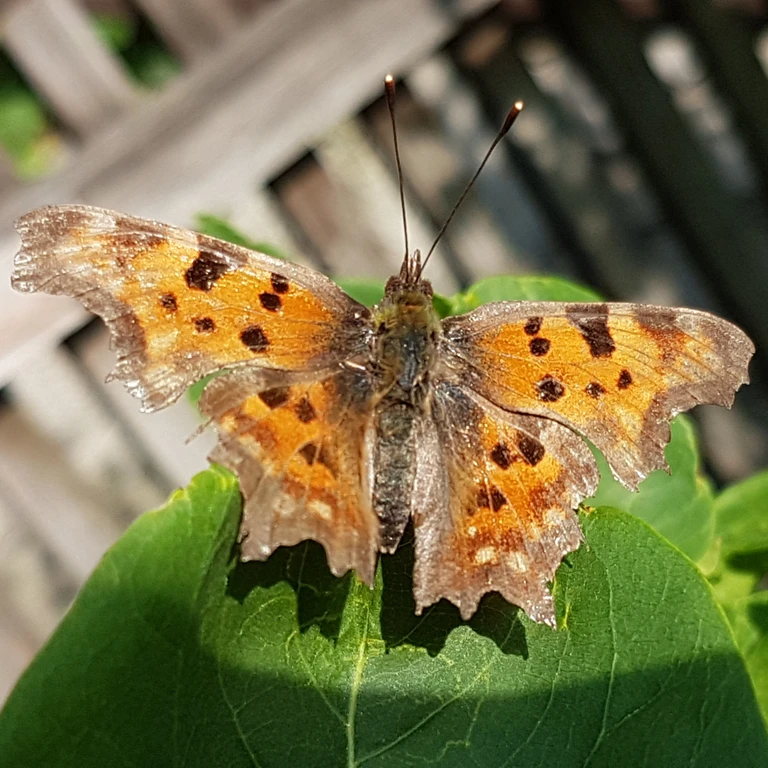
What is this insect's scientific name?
Polygonia c-album
